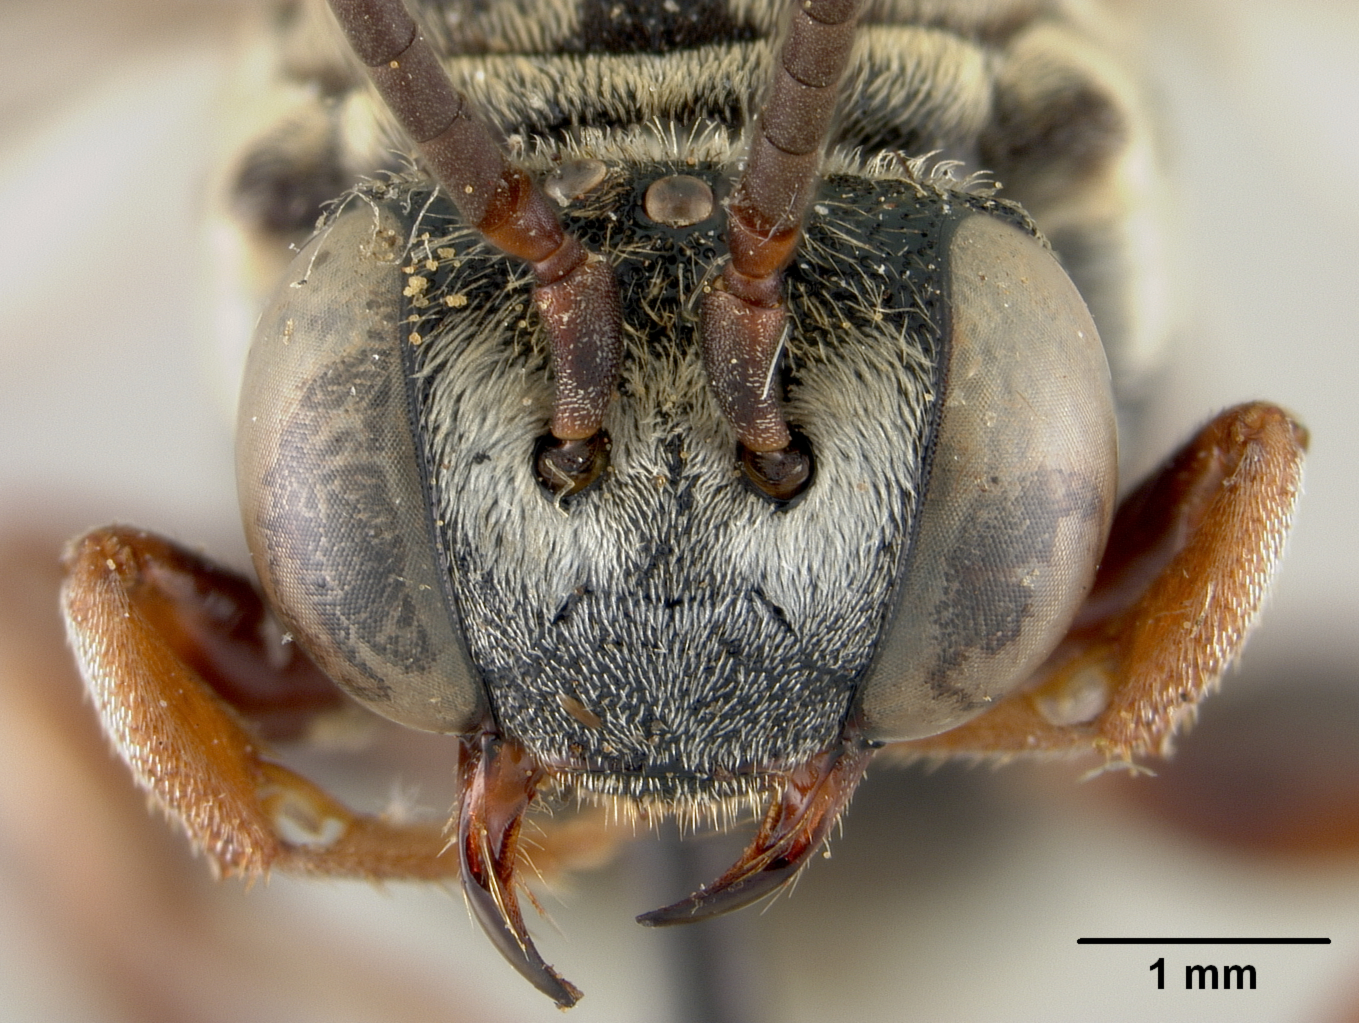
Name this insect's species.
Triepeolus junctus
